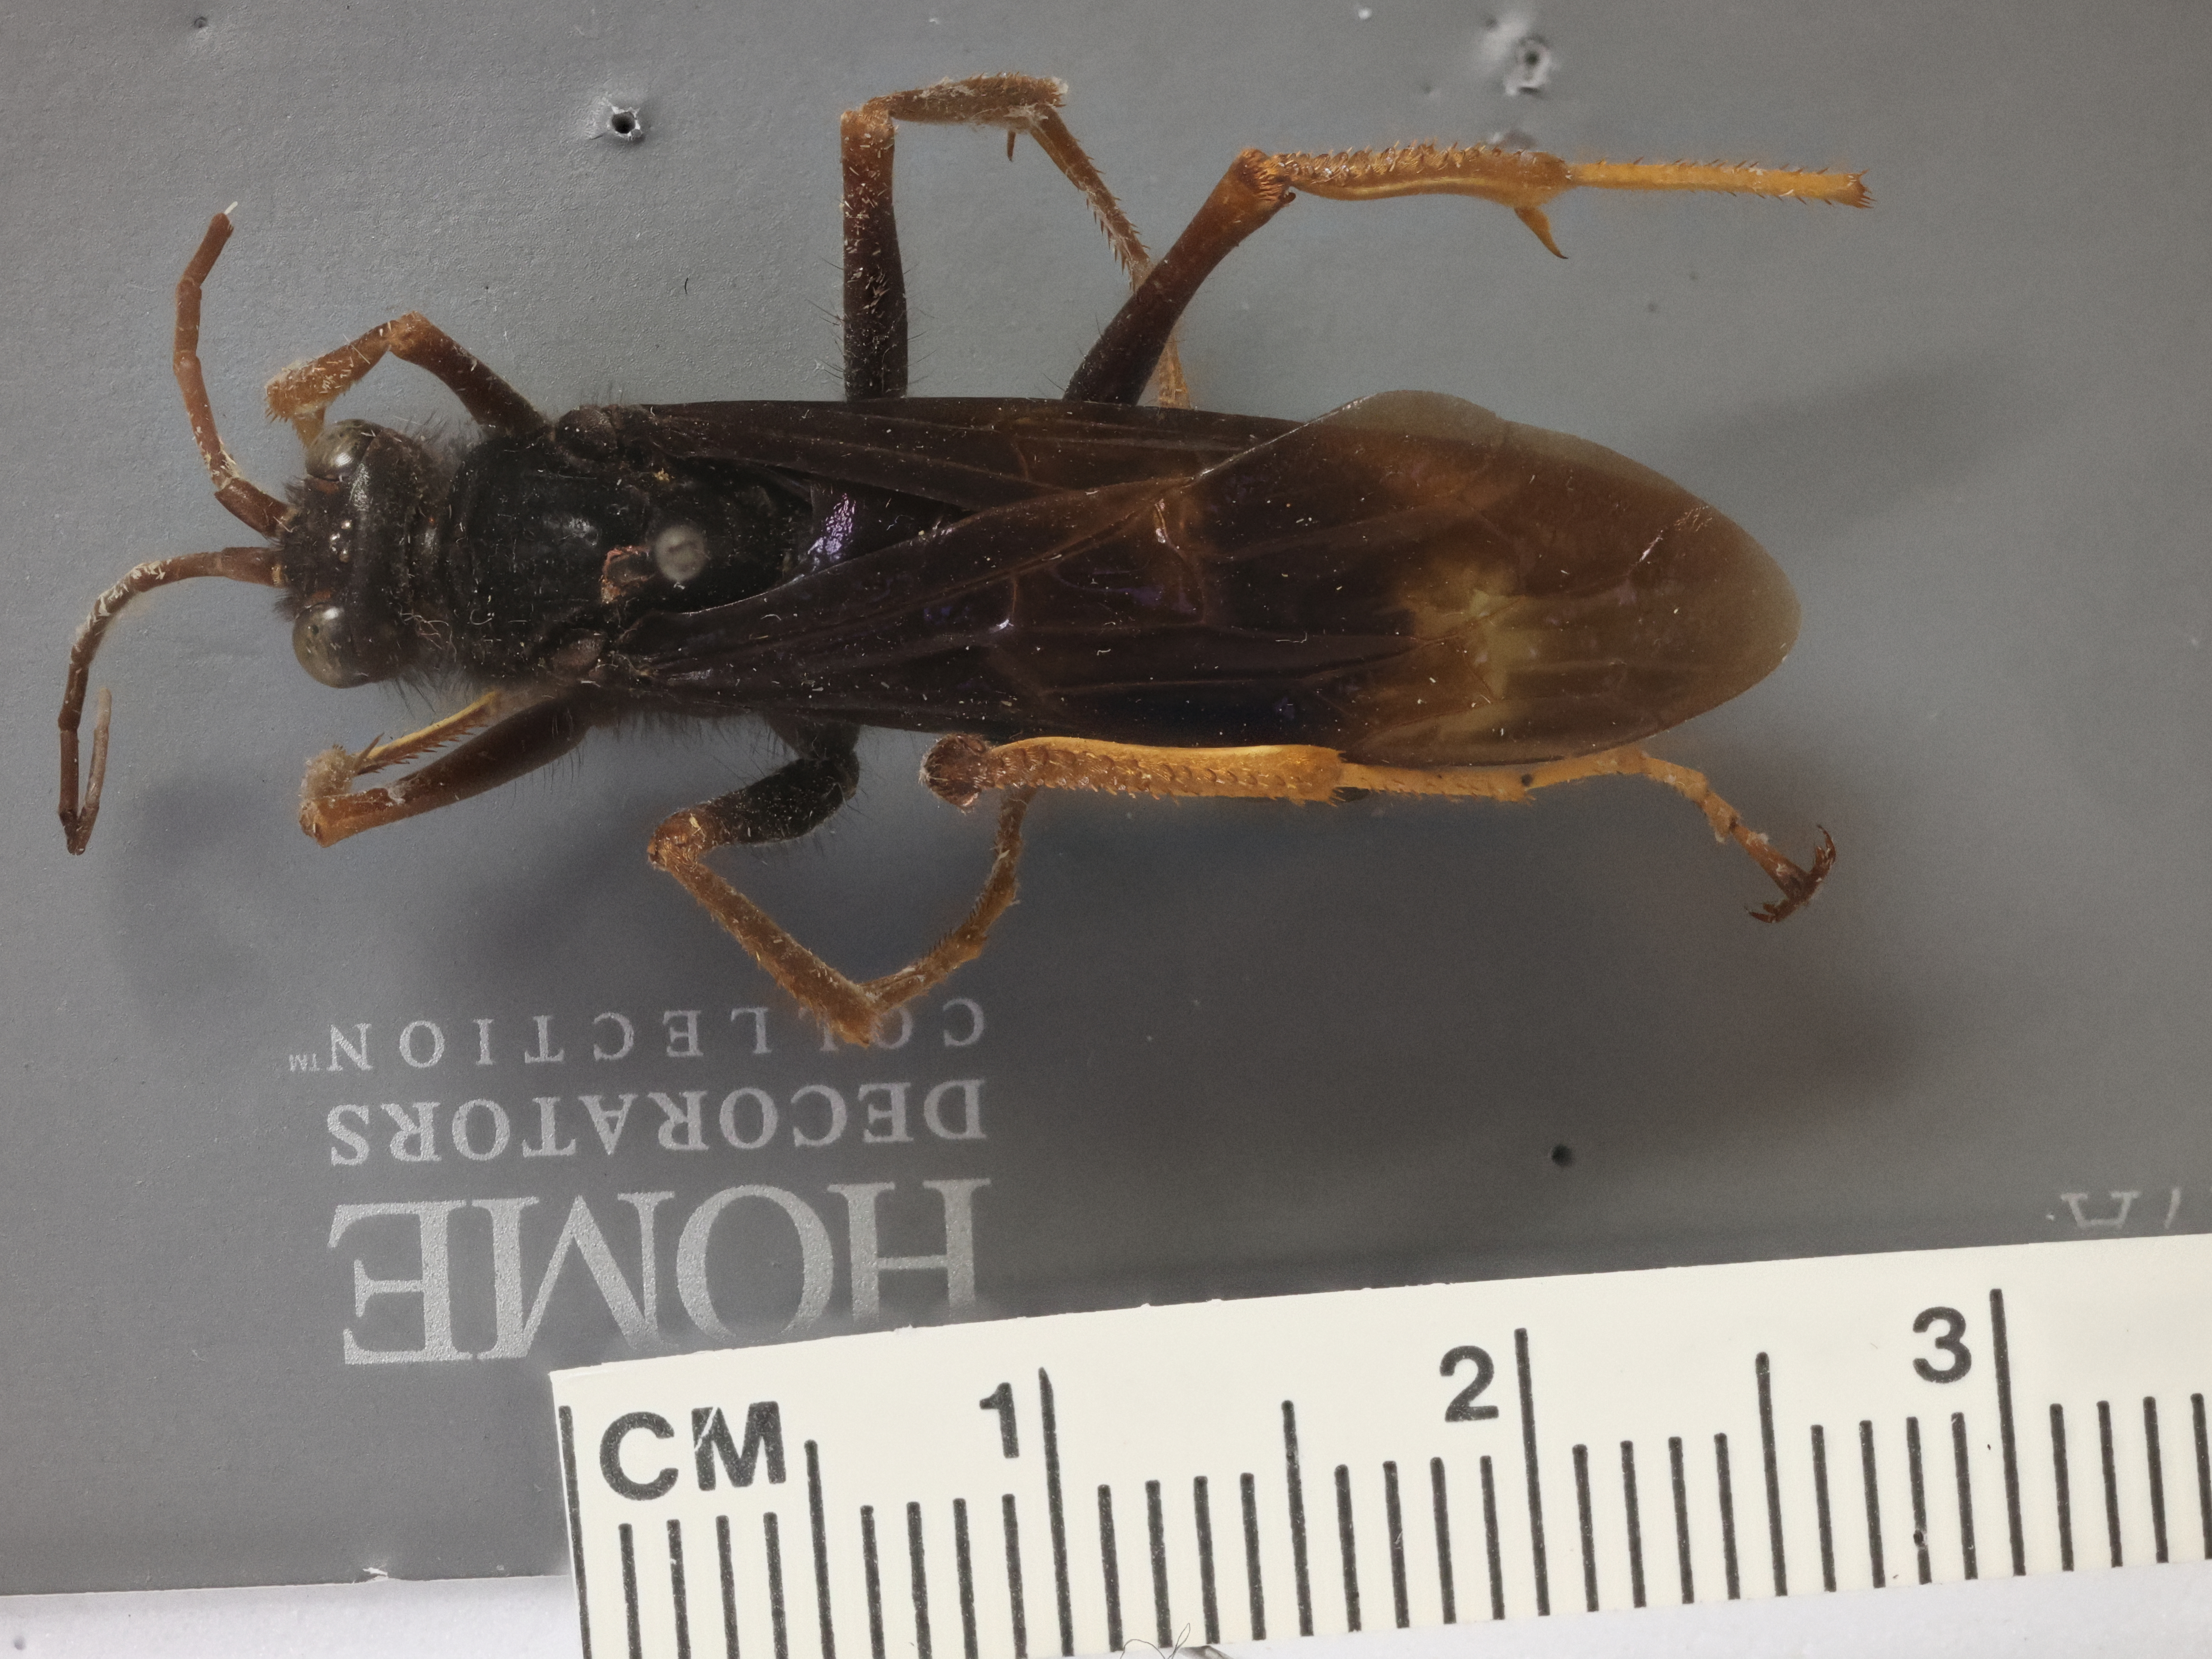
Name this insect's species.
Java rufocula
